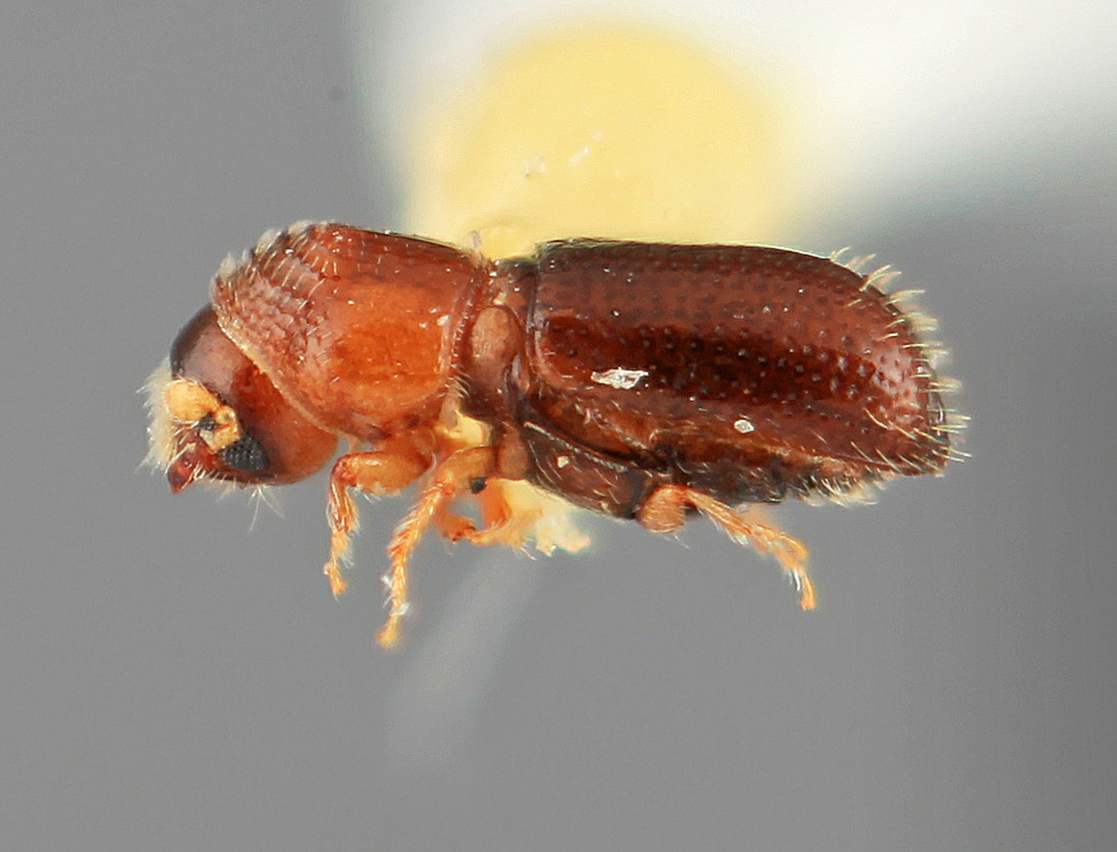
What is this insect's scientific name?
Pityophthorus atomus
